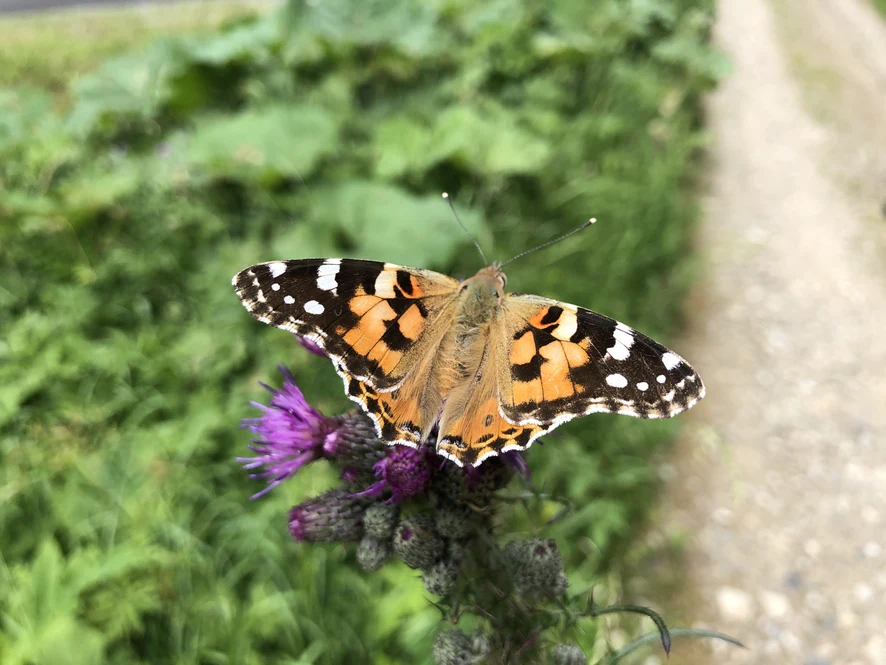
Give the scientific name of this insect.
Vanessa cardui
